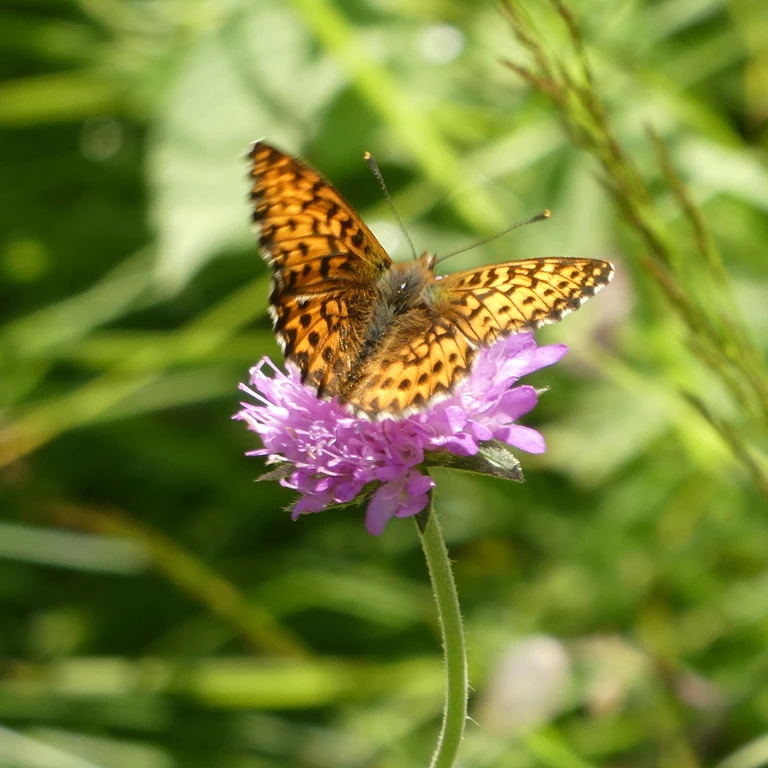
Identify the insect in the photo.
Boloria titania
